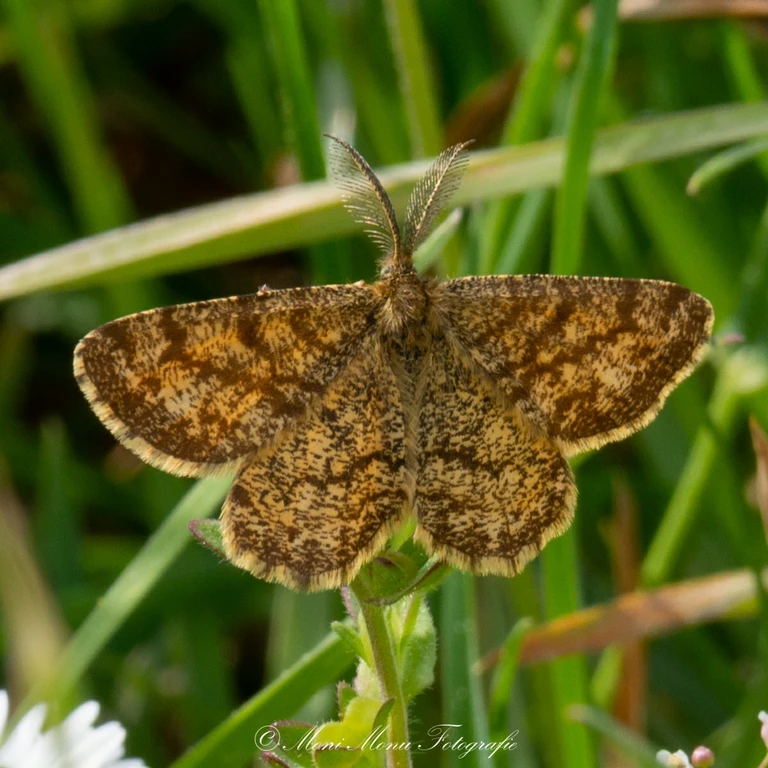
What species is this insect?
Ematurga atomaria
